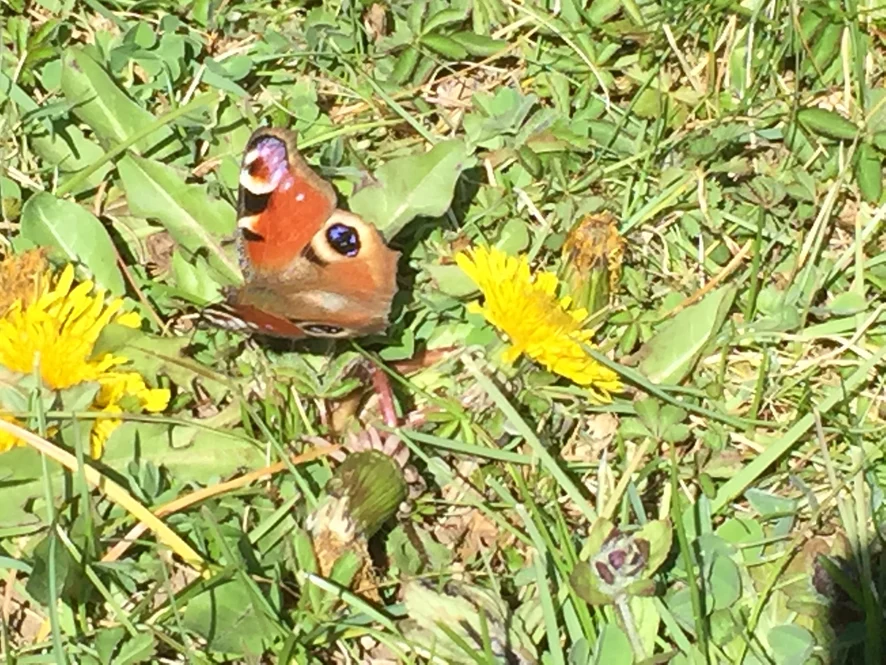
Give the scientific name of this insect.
Aglais io
